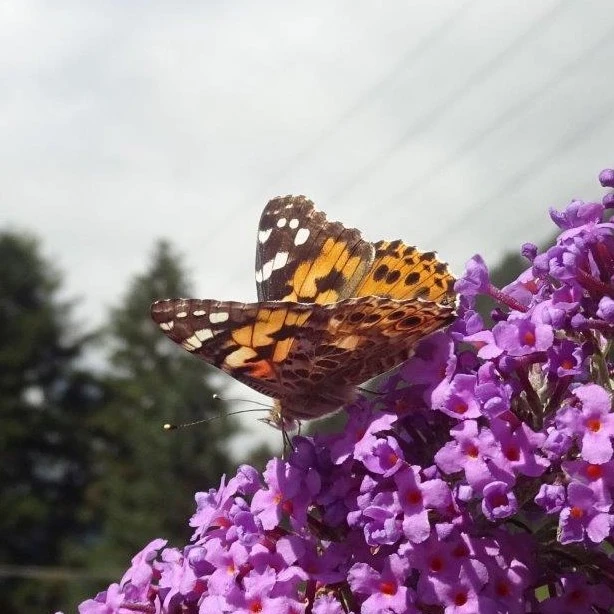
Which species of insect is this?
Vanessa cardui
